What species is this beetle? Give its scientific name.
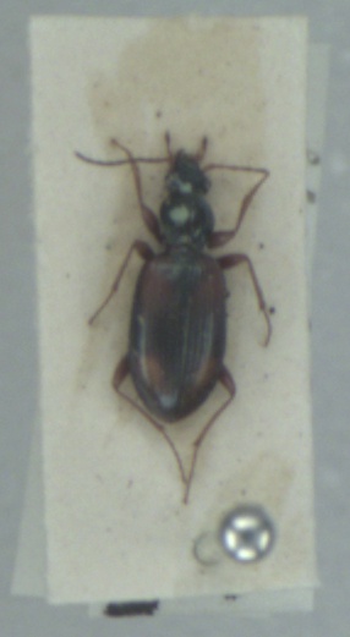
Bembidion fluviatile
